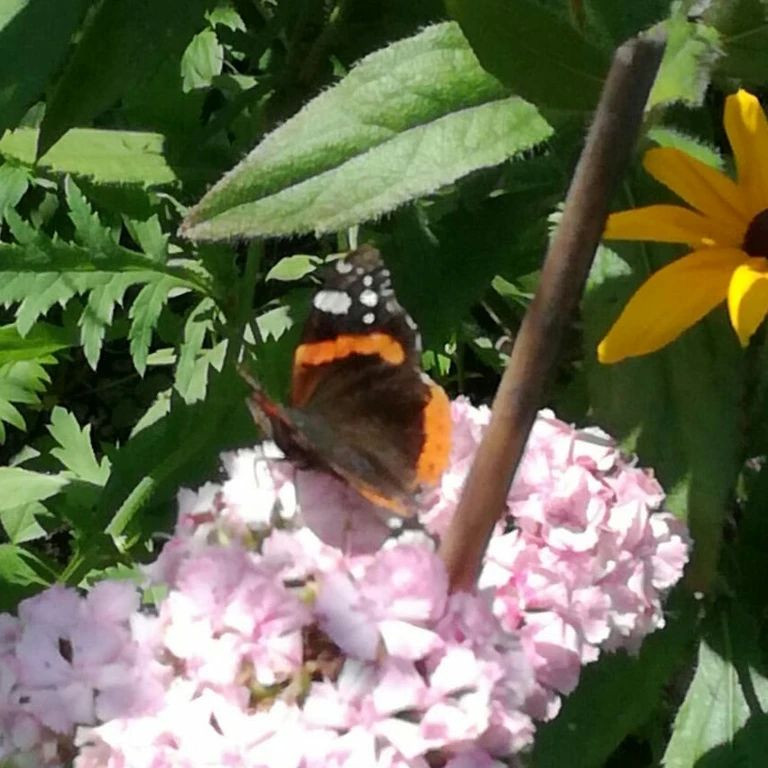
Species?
Vanessa atalanta
